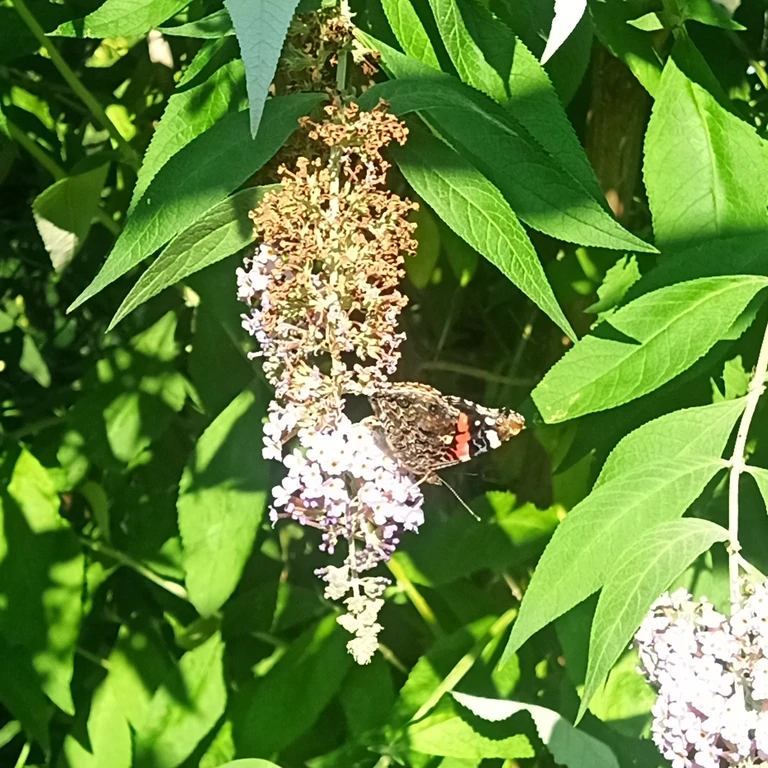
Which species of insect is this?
Vanessa atalanta
